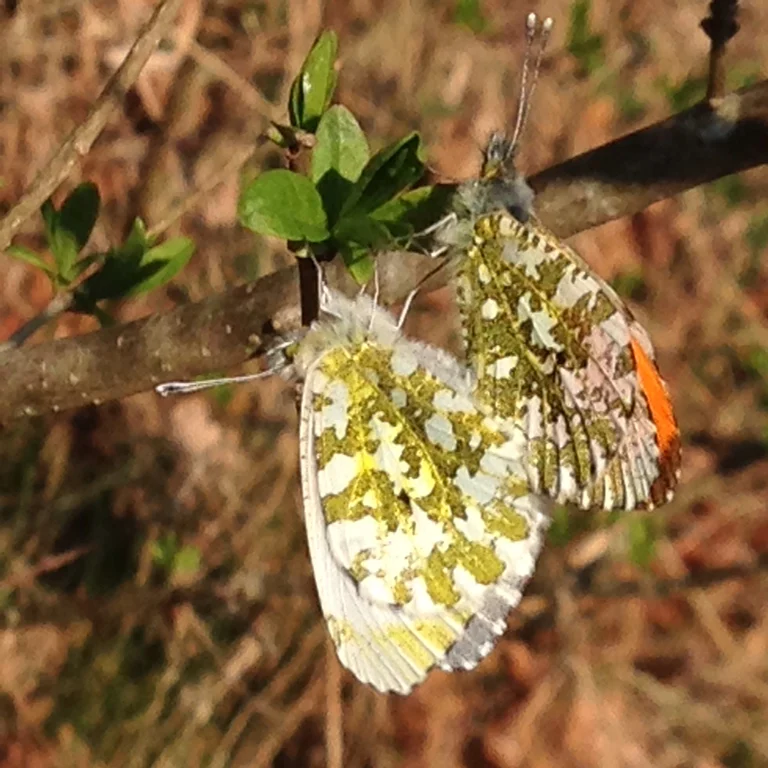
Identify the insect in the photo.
Anthocharis cardamines
